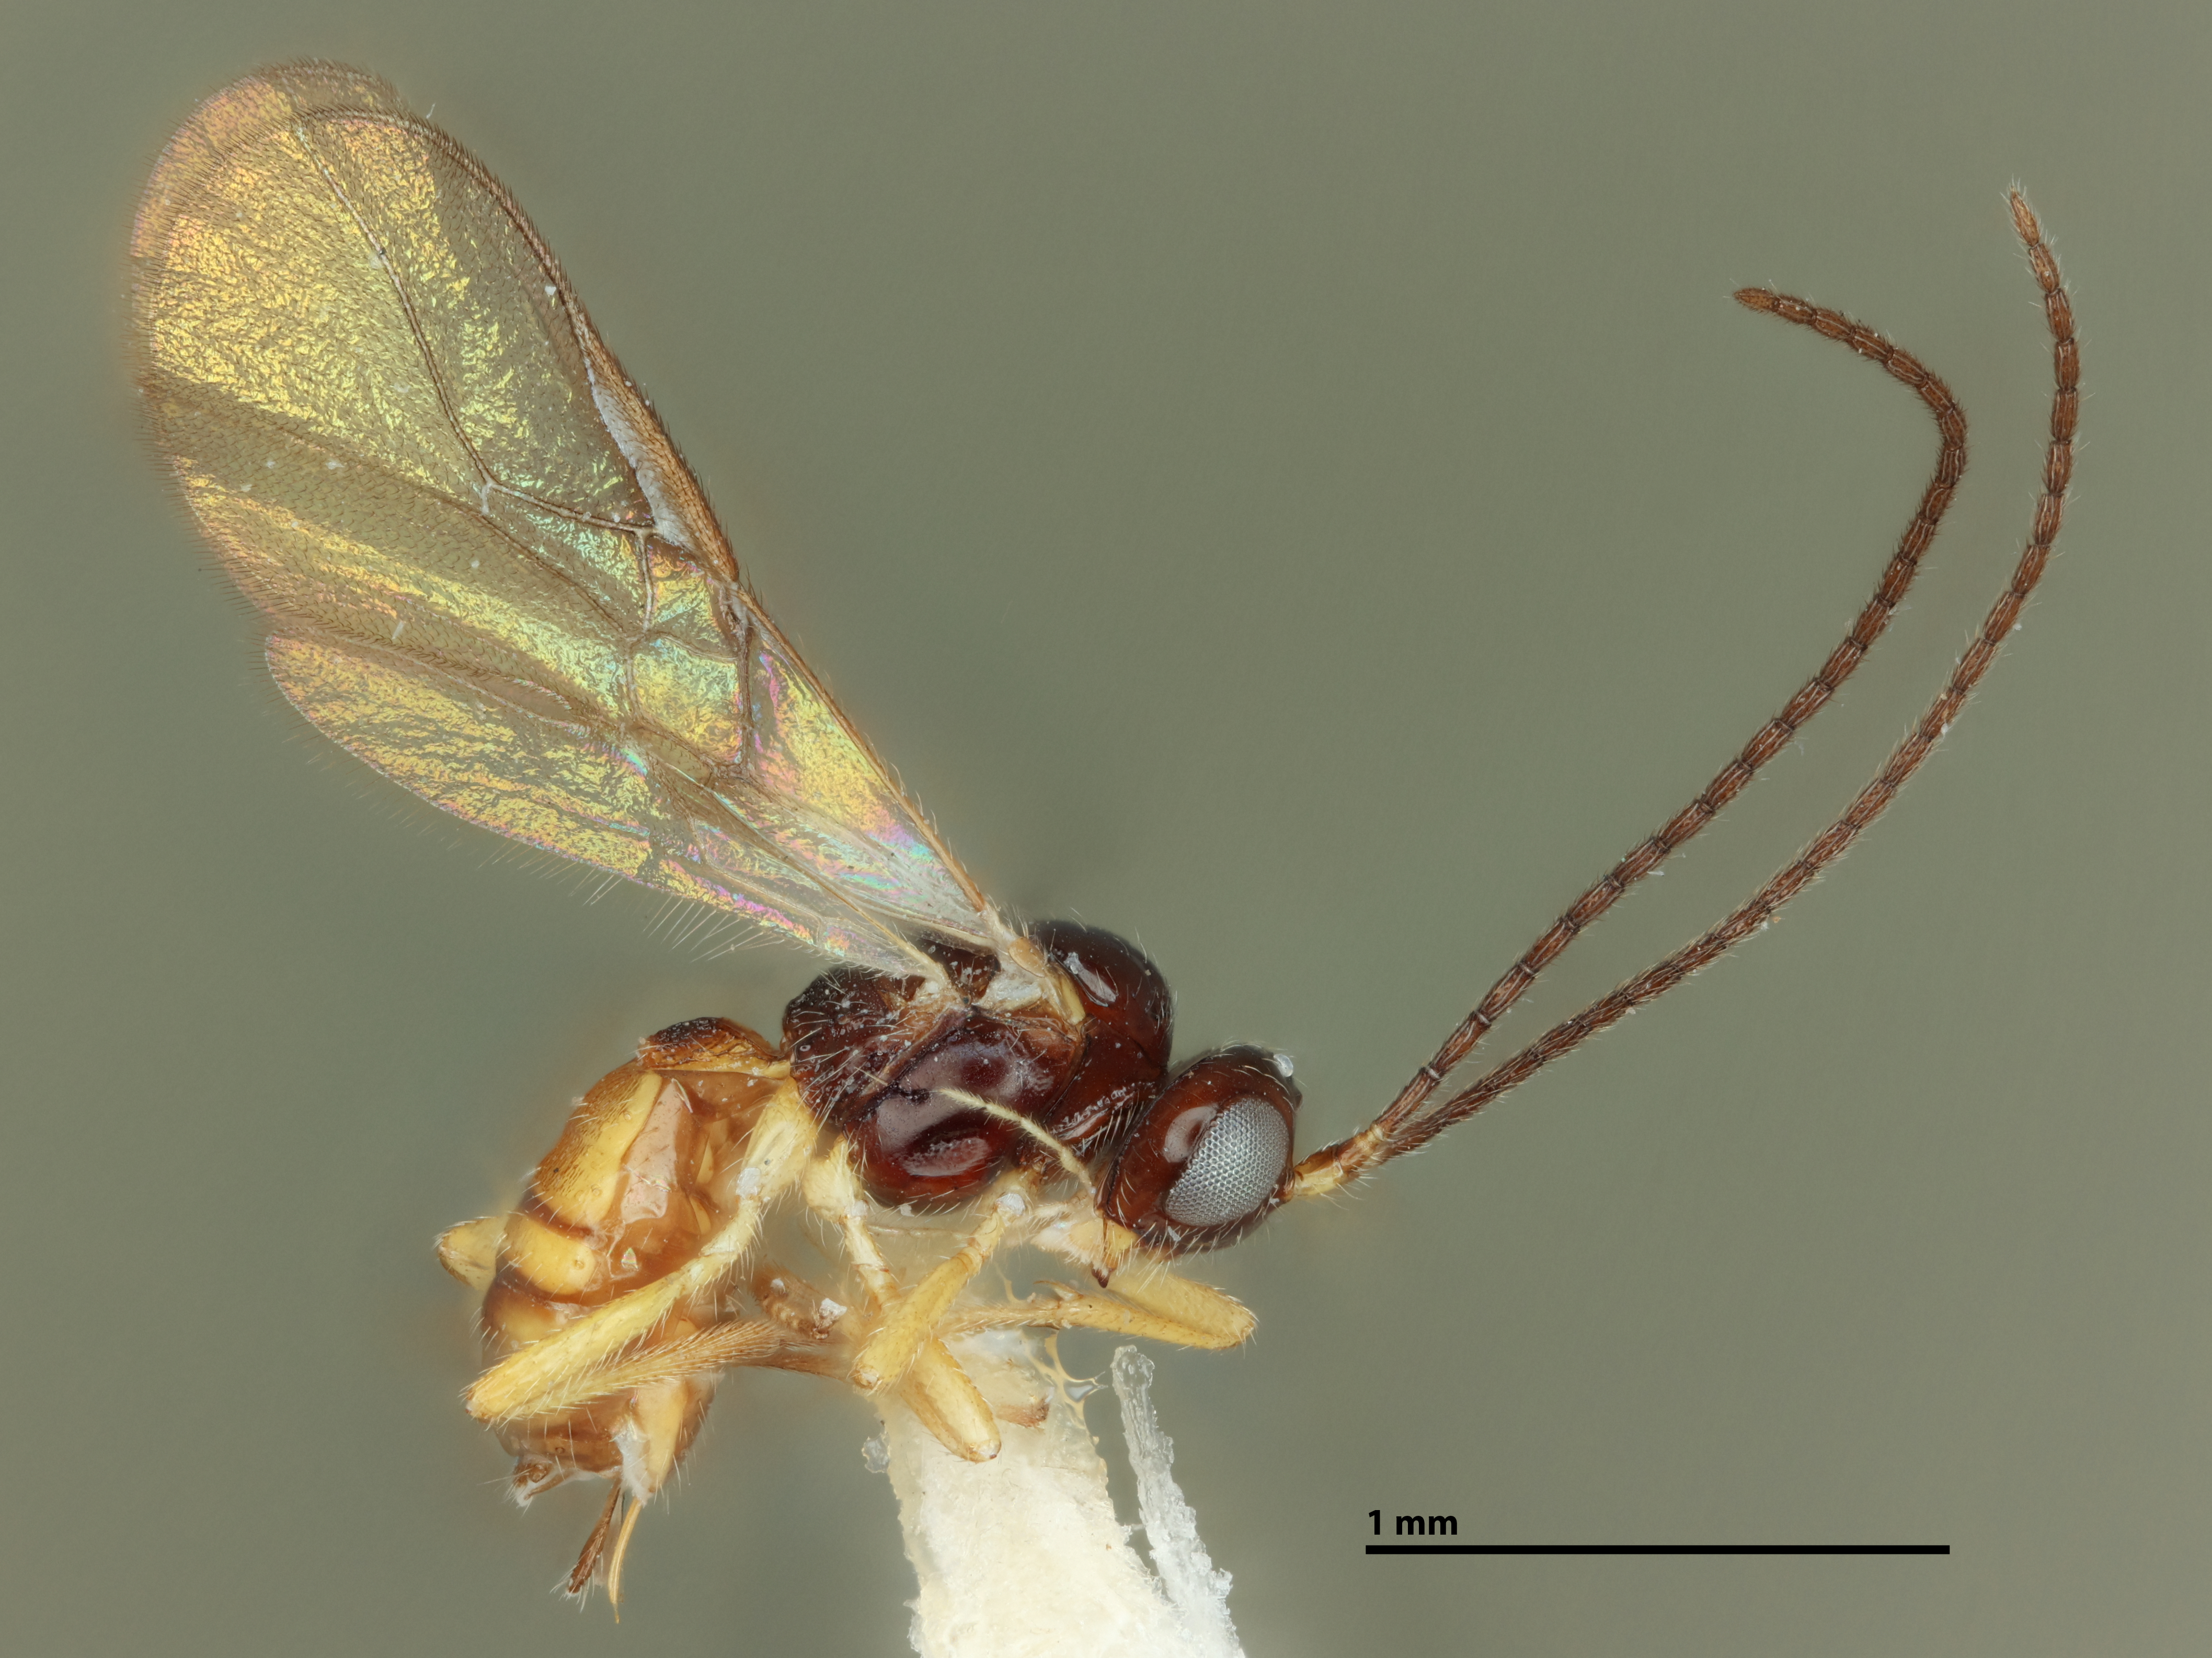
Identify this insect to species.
Opius adductus
